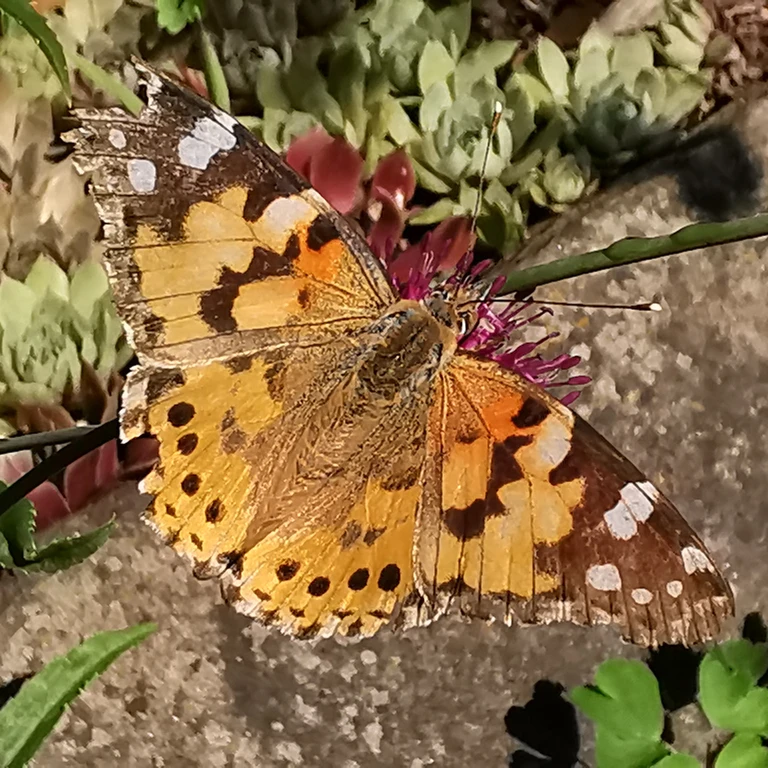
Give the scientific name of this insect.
Vanessa cardui
